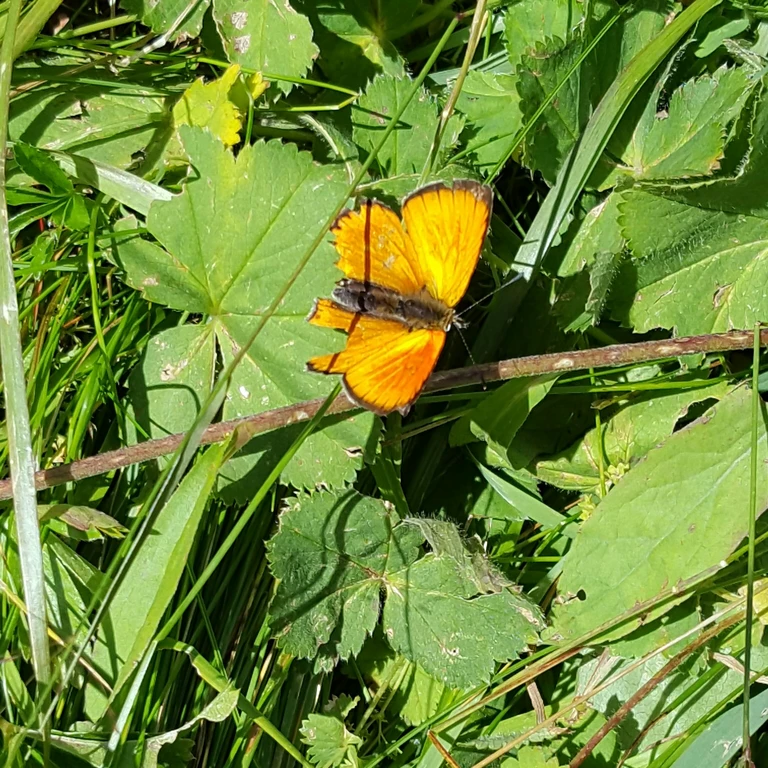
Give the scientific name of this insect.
Lycaena virgaureae
